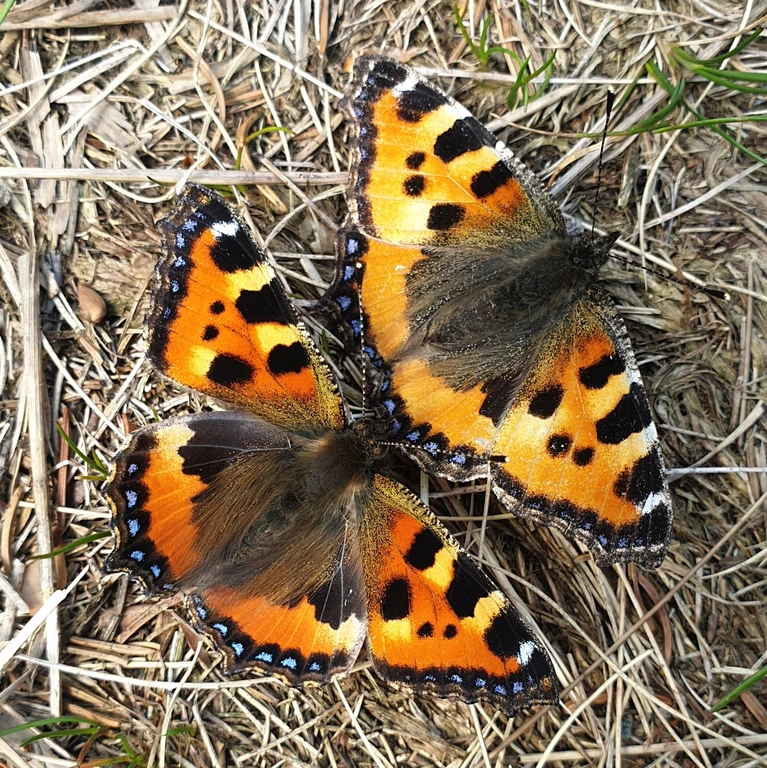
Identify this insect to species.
Aglais urticae
